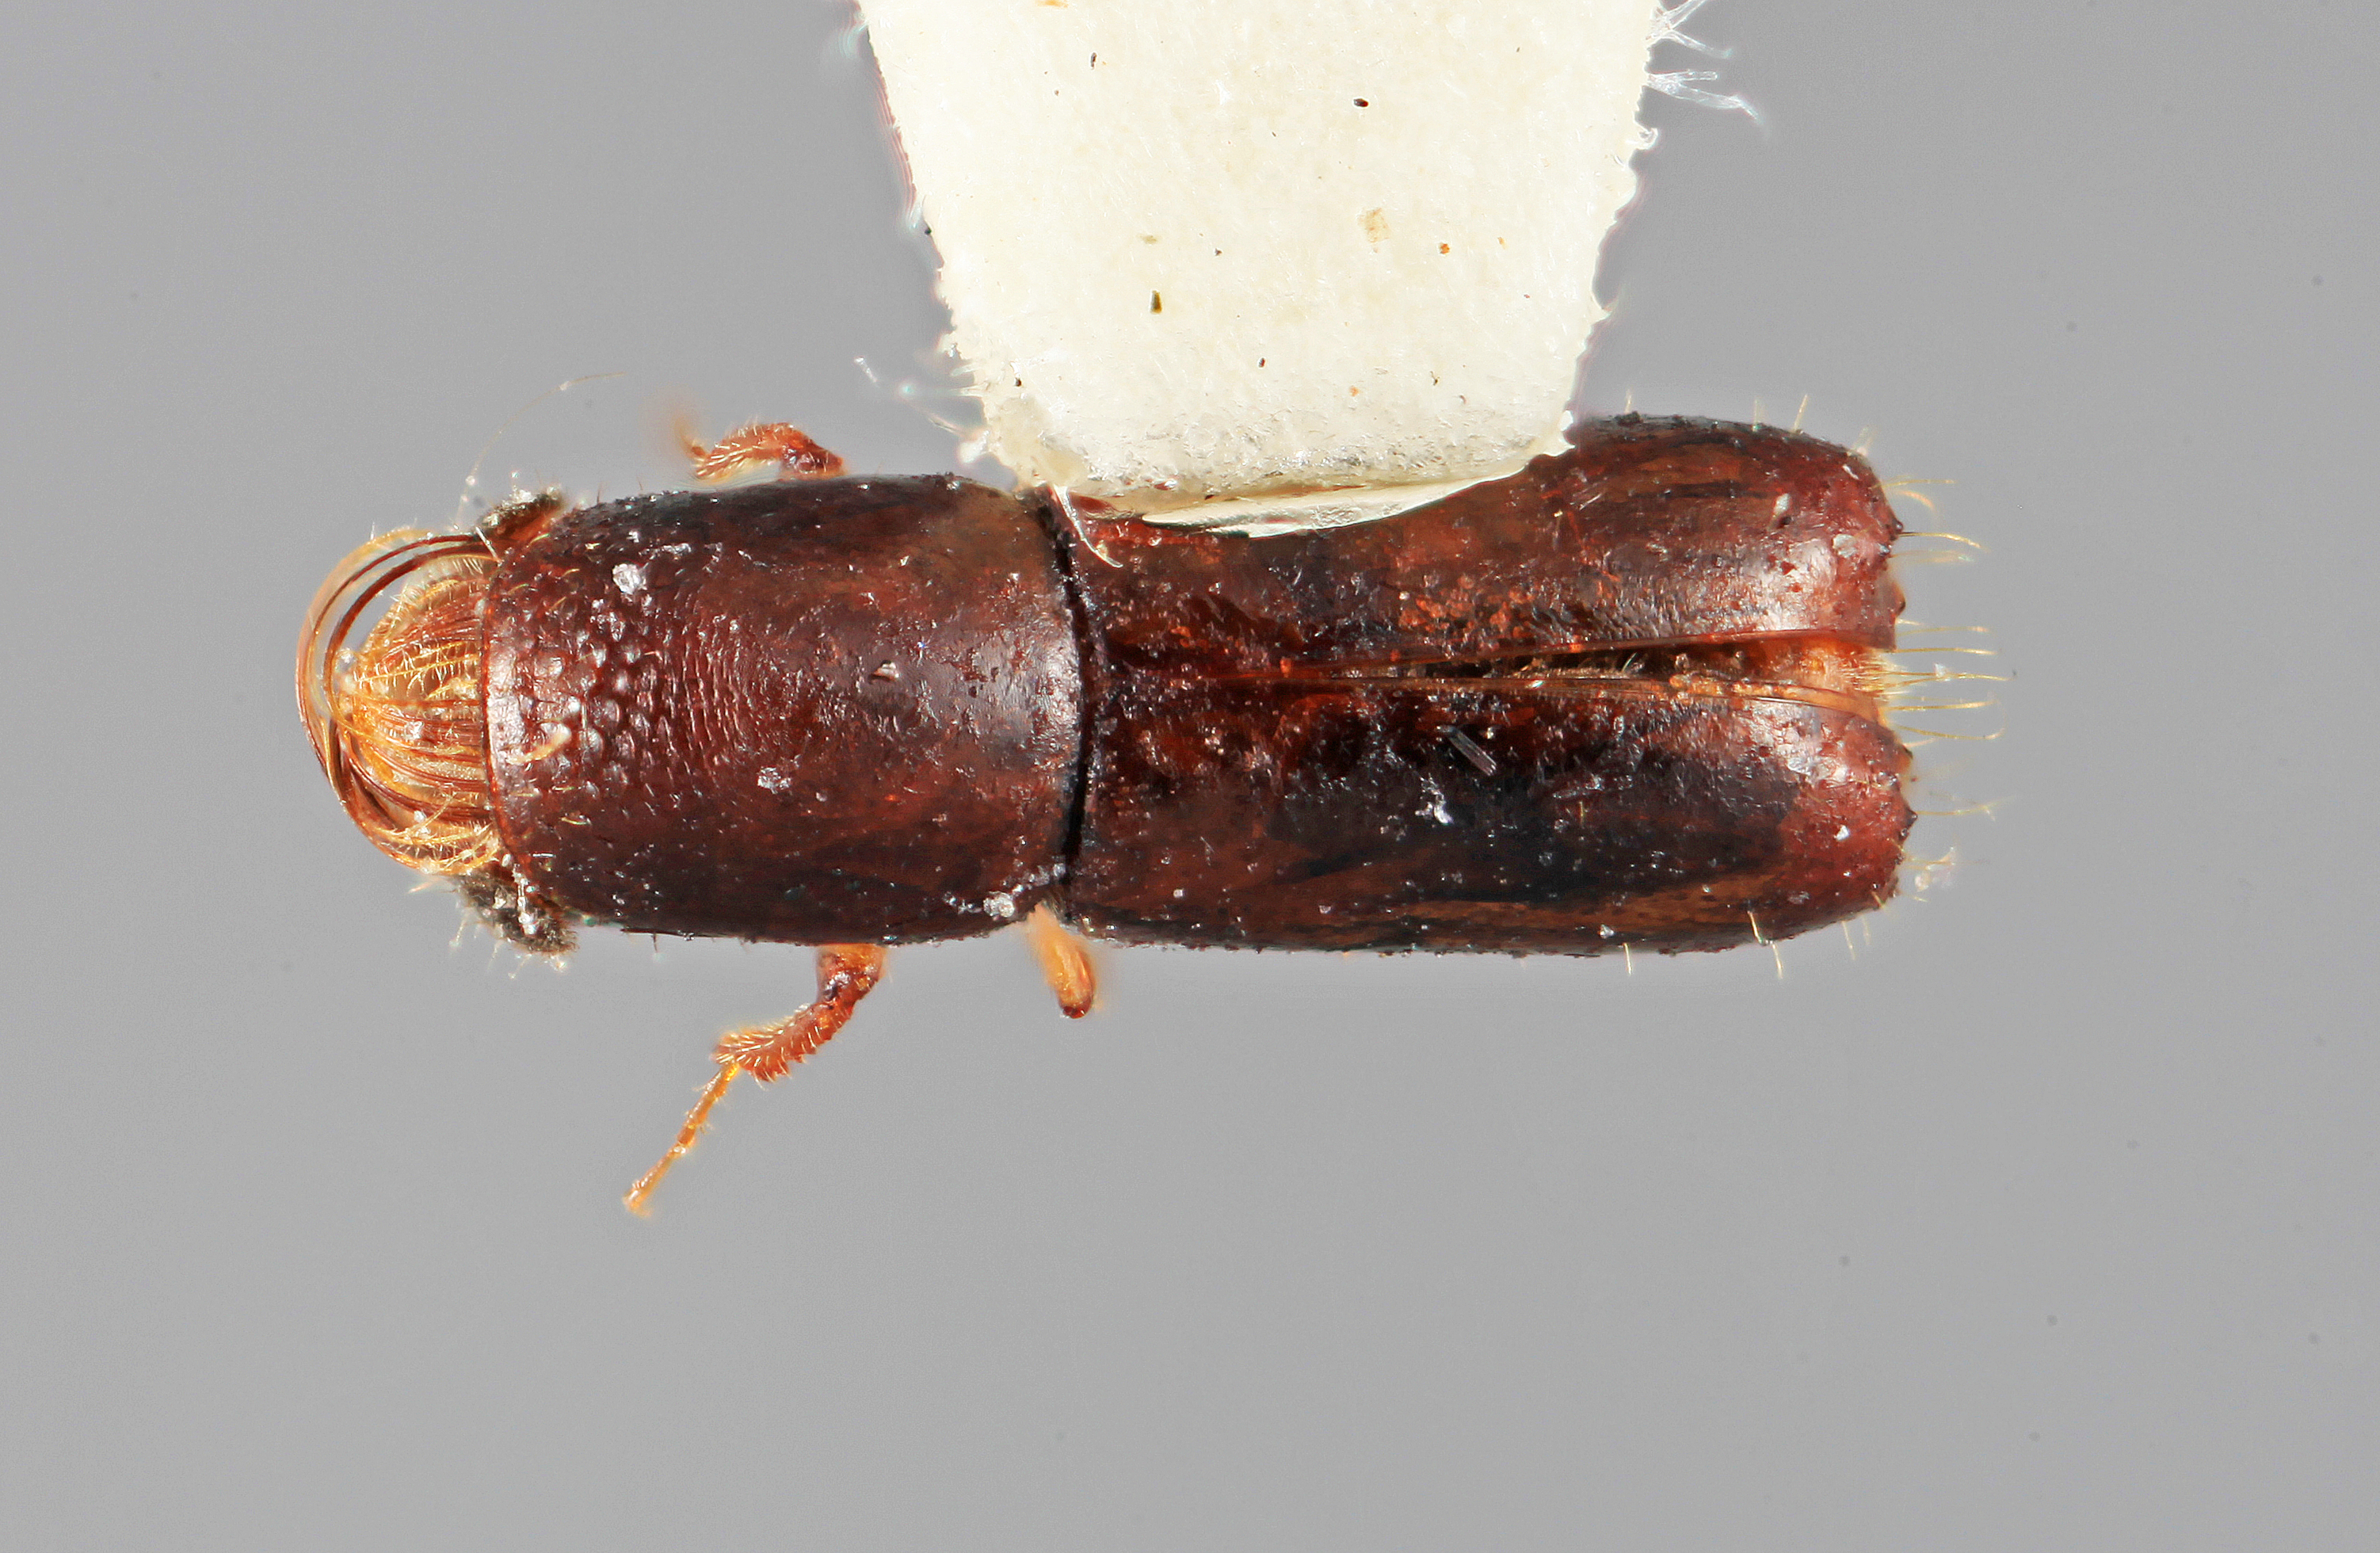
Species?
Gnathotrupes kirkendalli
